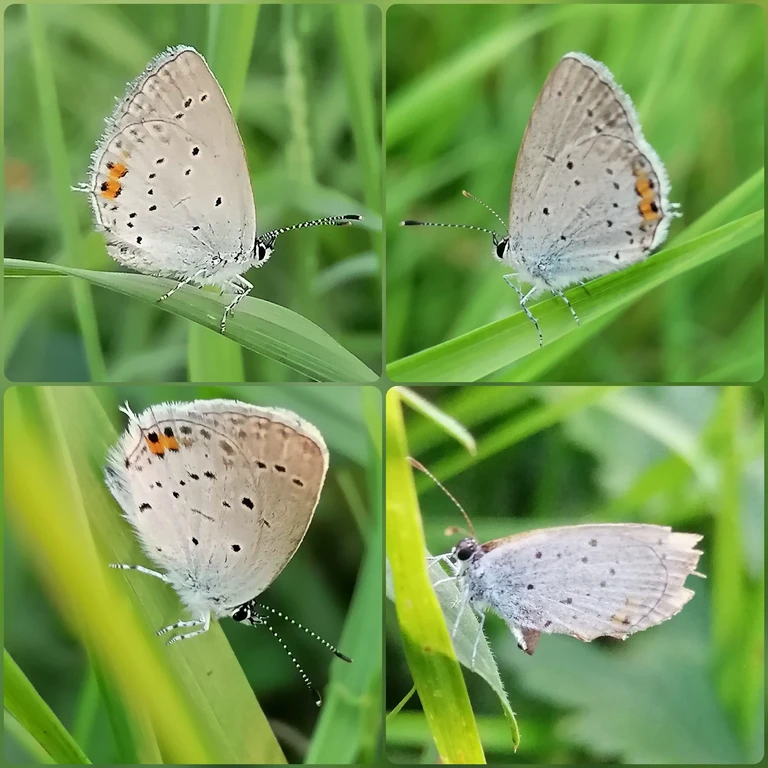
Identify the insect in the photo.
Cupido argiades (also Elkalyce argiades)
